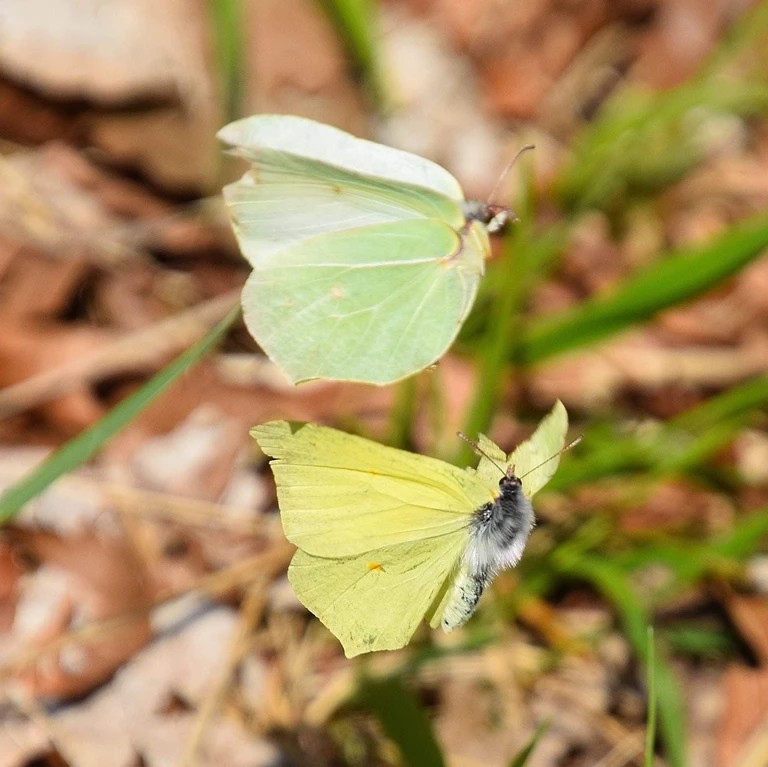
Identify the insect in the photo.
Gonepteryx rhamni
